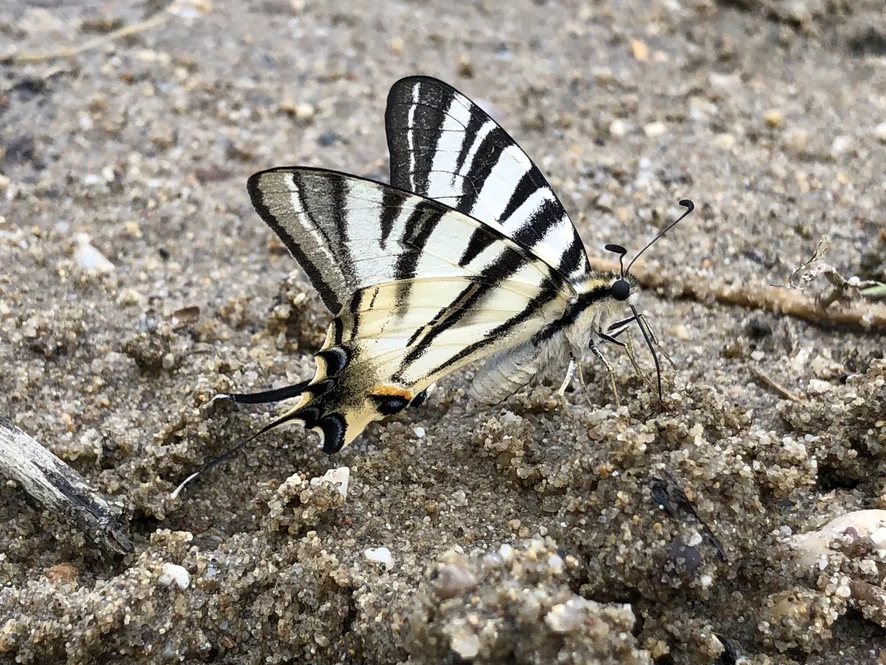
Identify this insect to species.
Iphiclides podalirius
